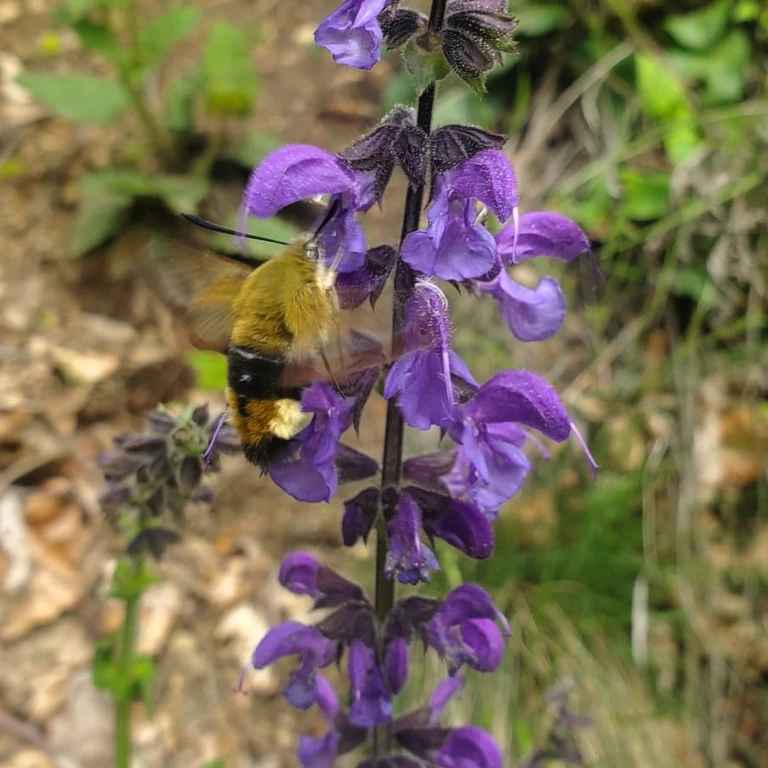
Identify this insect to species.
Hemaris fuciformis
